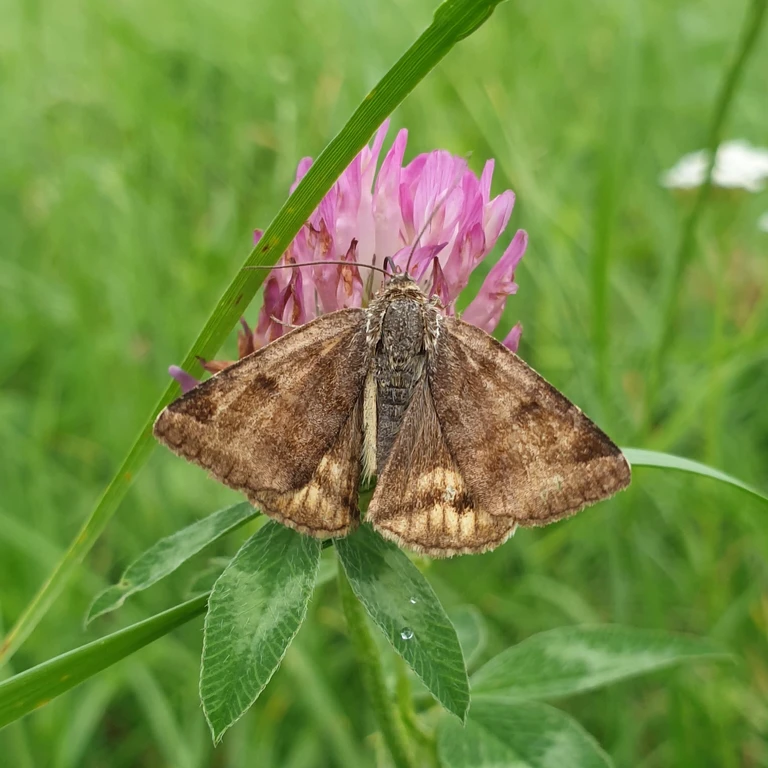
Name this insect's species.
Euclidia glyphica
